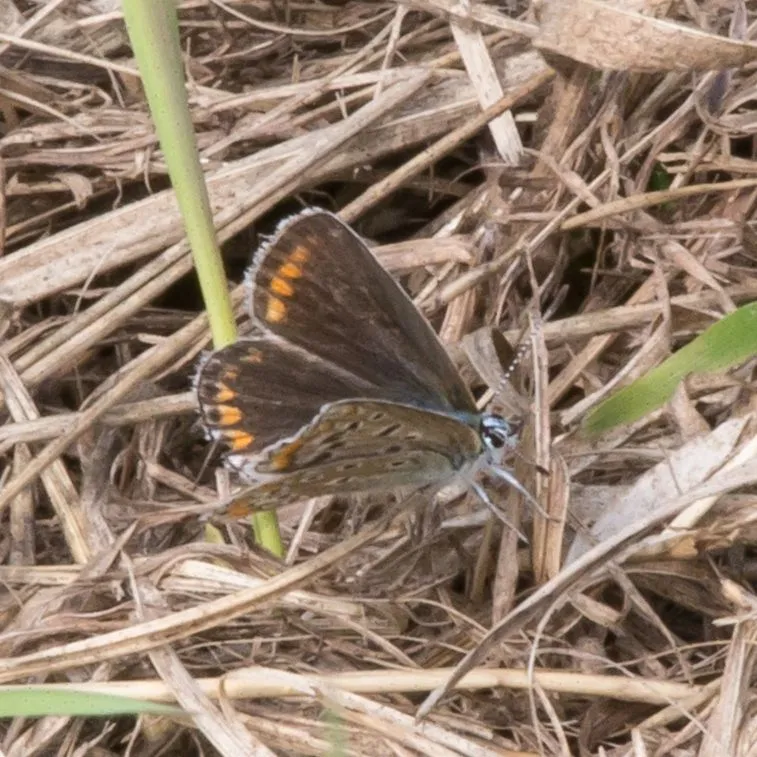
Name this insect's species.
Polyommatus icarus
